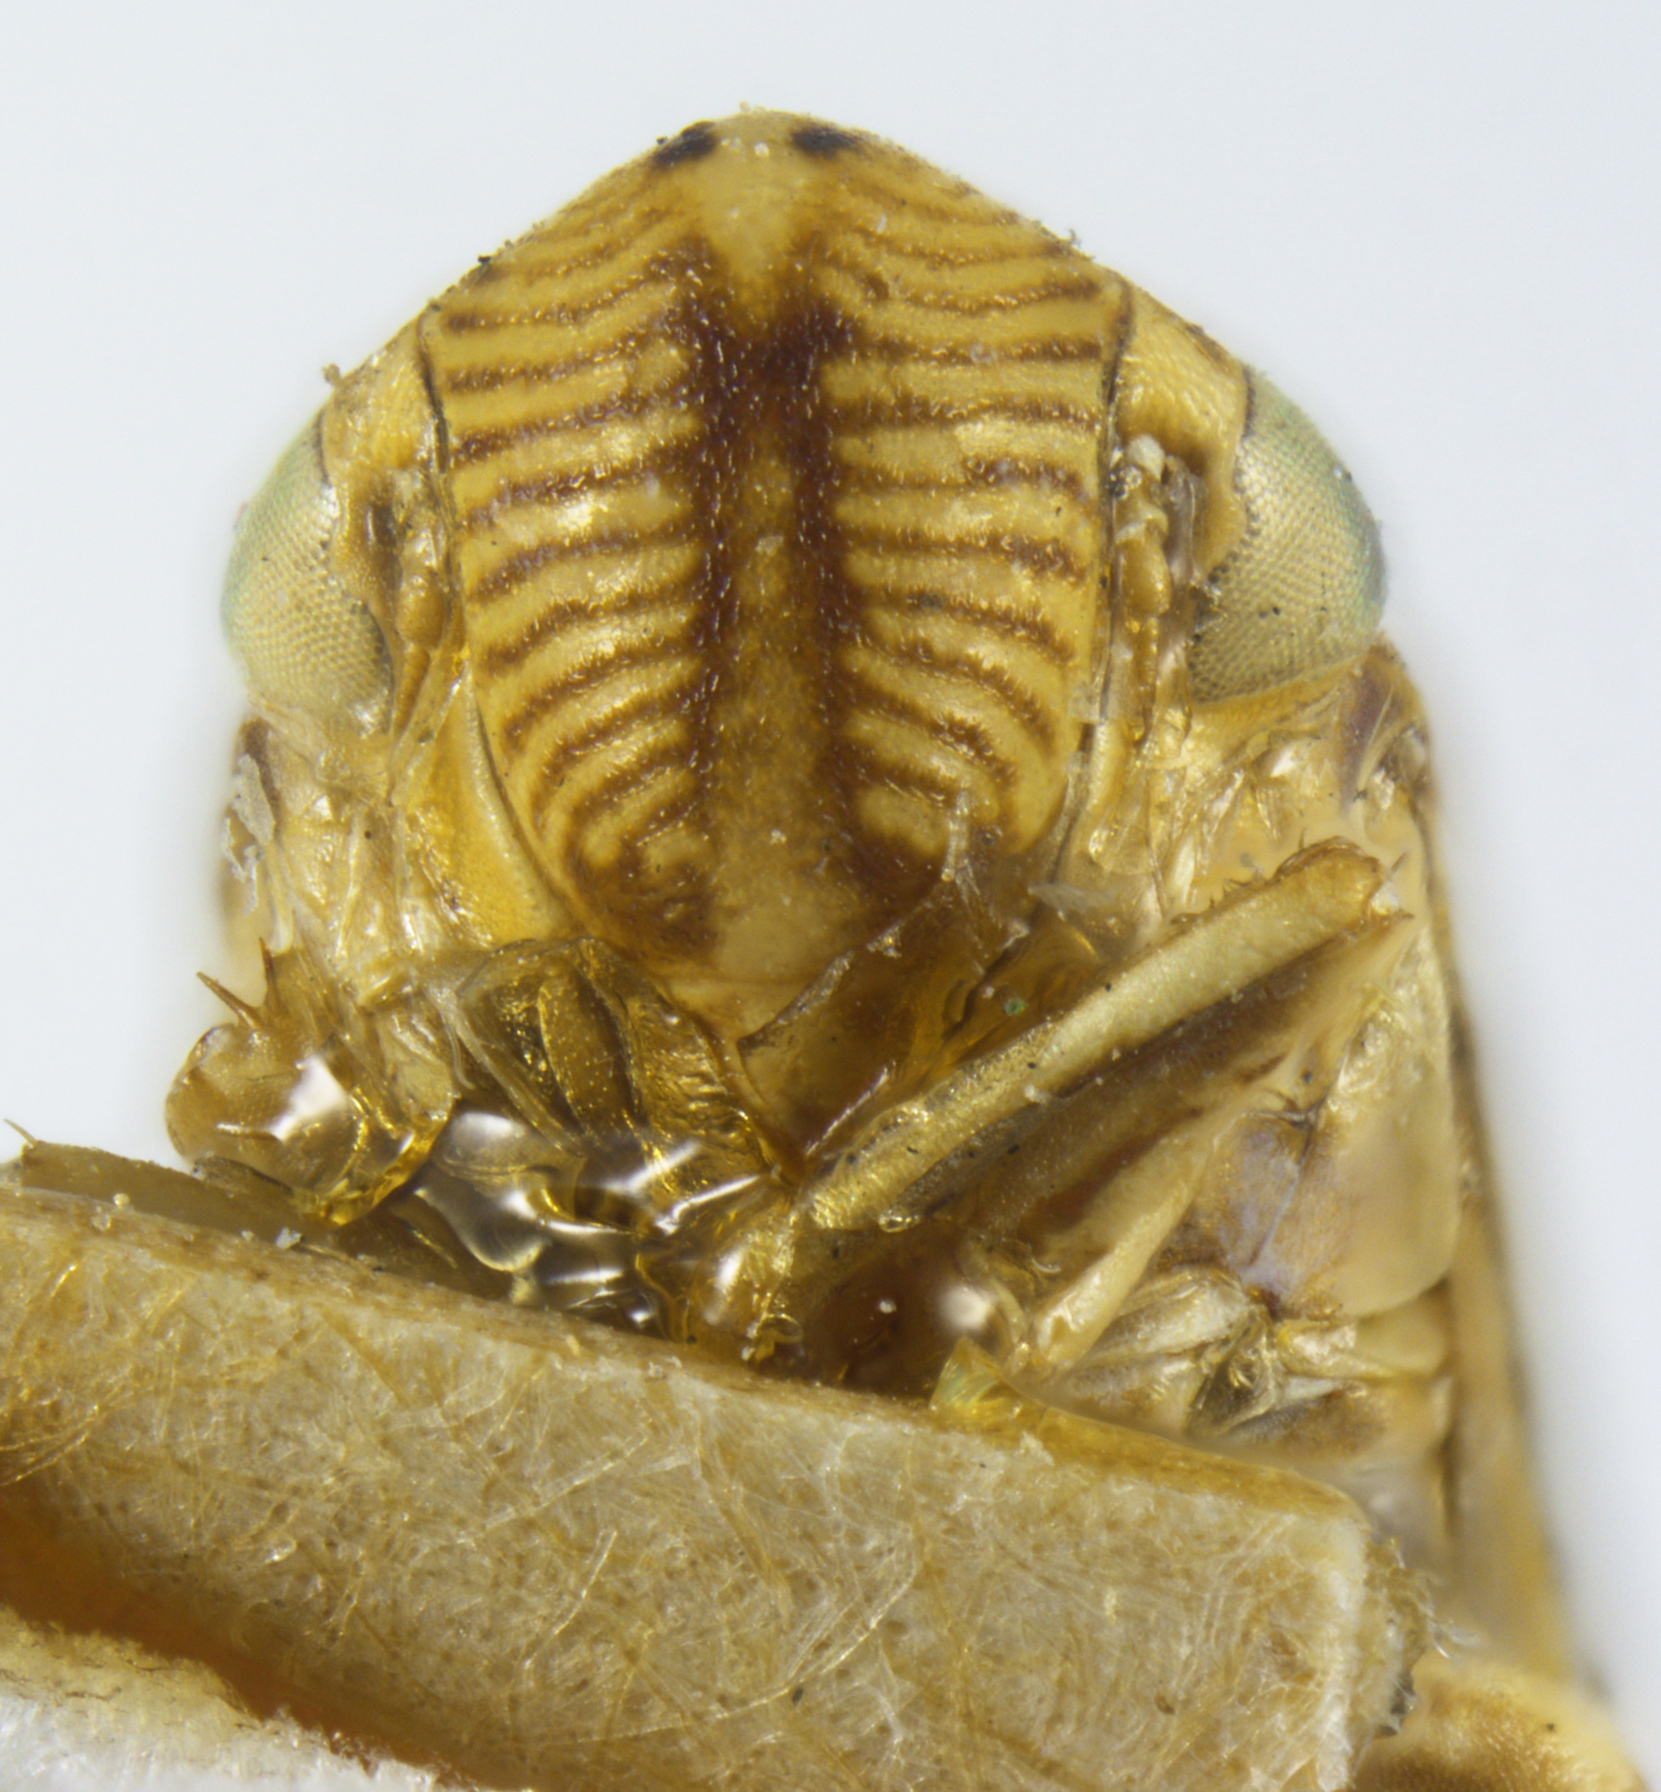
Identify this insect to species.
Cicadella taosa
